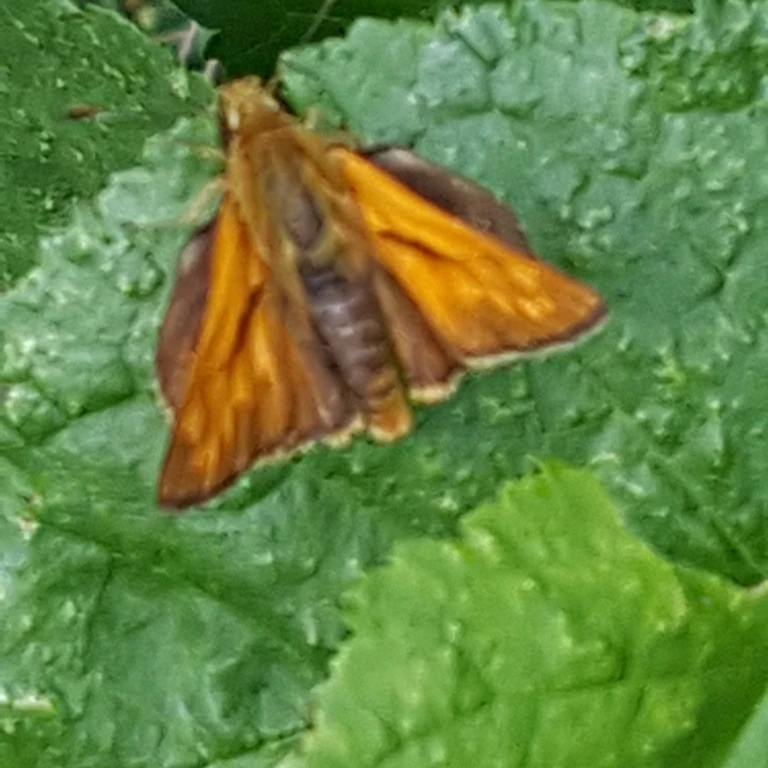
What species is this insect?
Ochlodes sylvanus (also Ochlodes venata)
